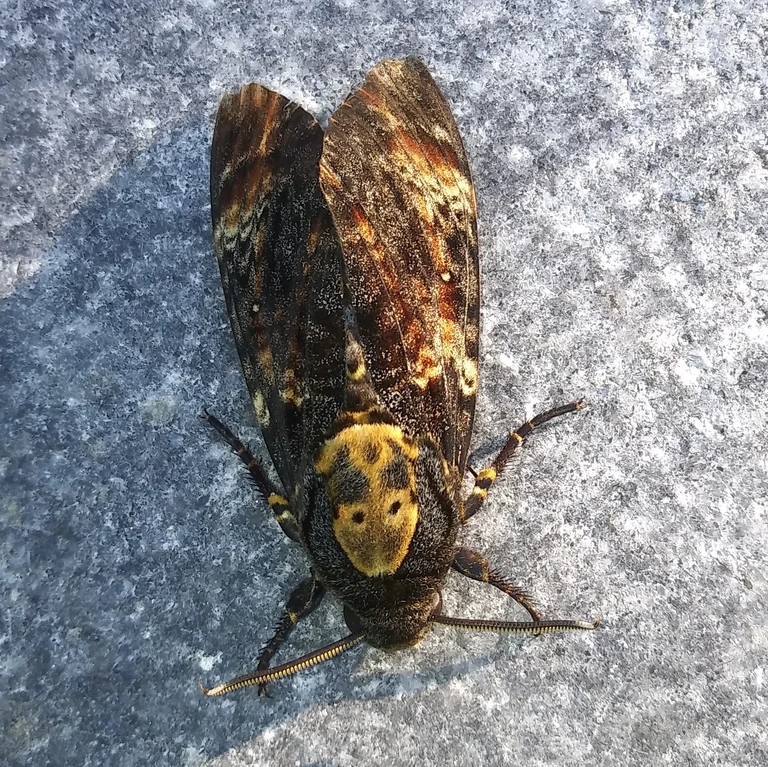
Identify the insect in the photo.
Acherontia atropos
